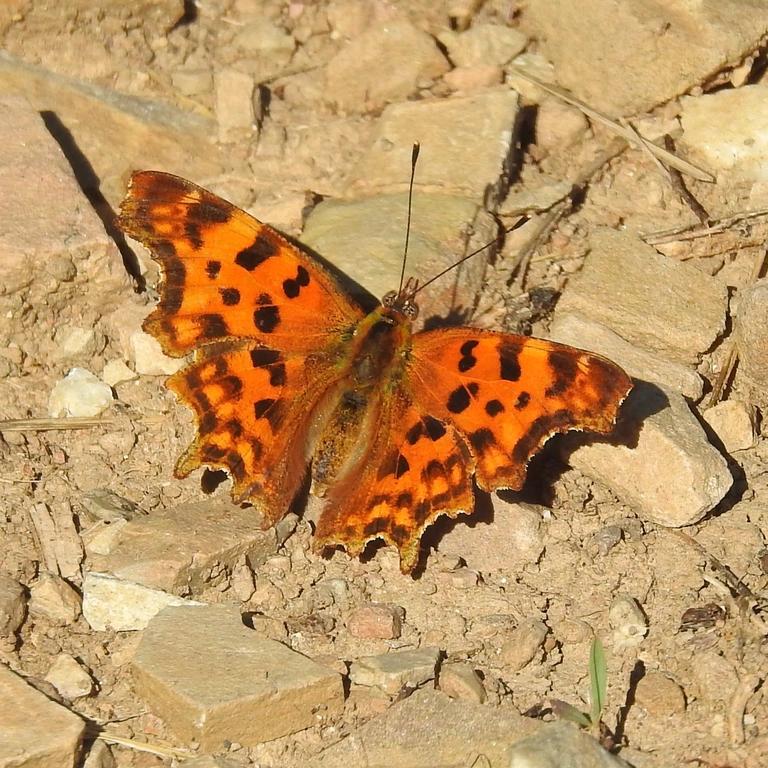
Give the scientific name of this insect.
Polygonia c-album
